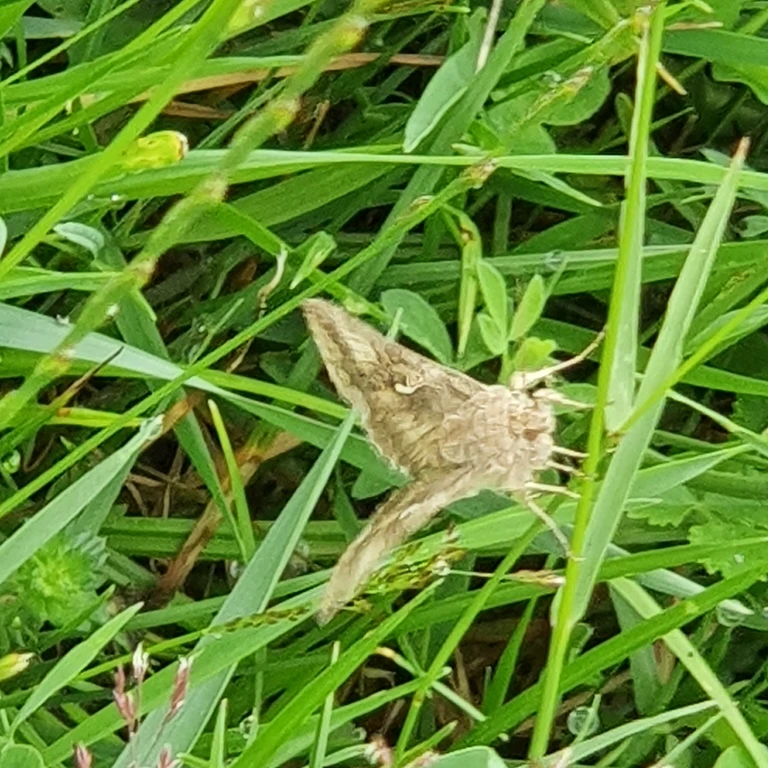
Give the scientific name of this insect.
Autographa gamma
